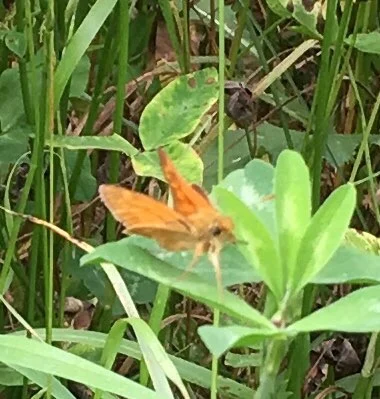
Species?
Ochlodes sylvanus (also Ochlodes venata)
